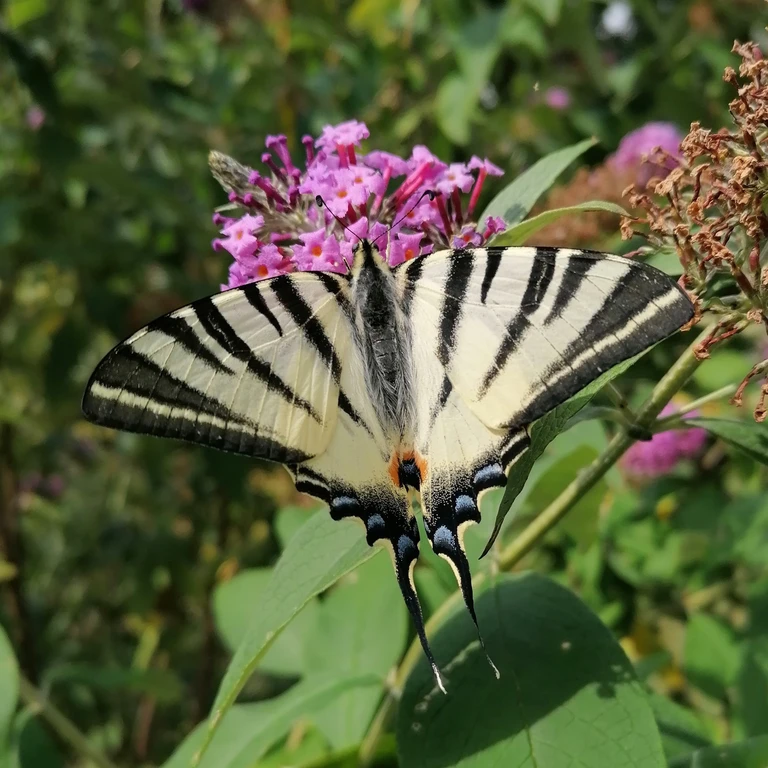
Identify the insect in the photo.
Iphiclides podalirius
